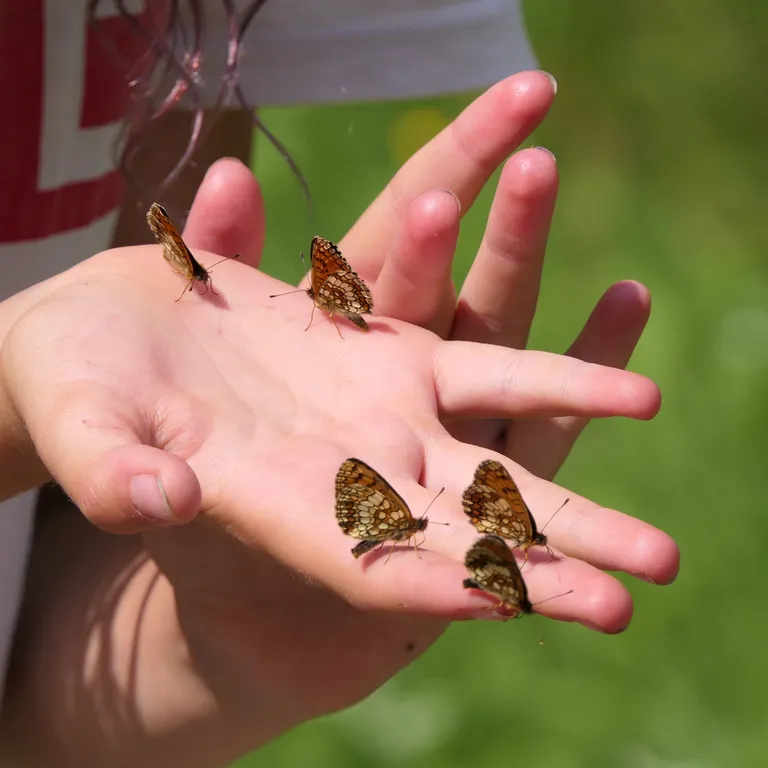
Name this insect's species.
Melitaea athalia
